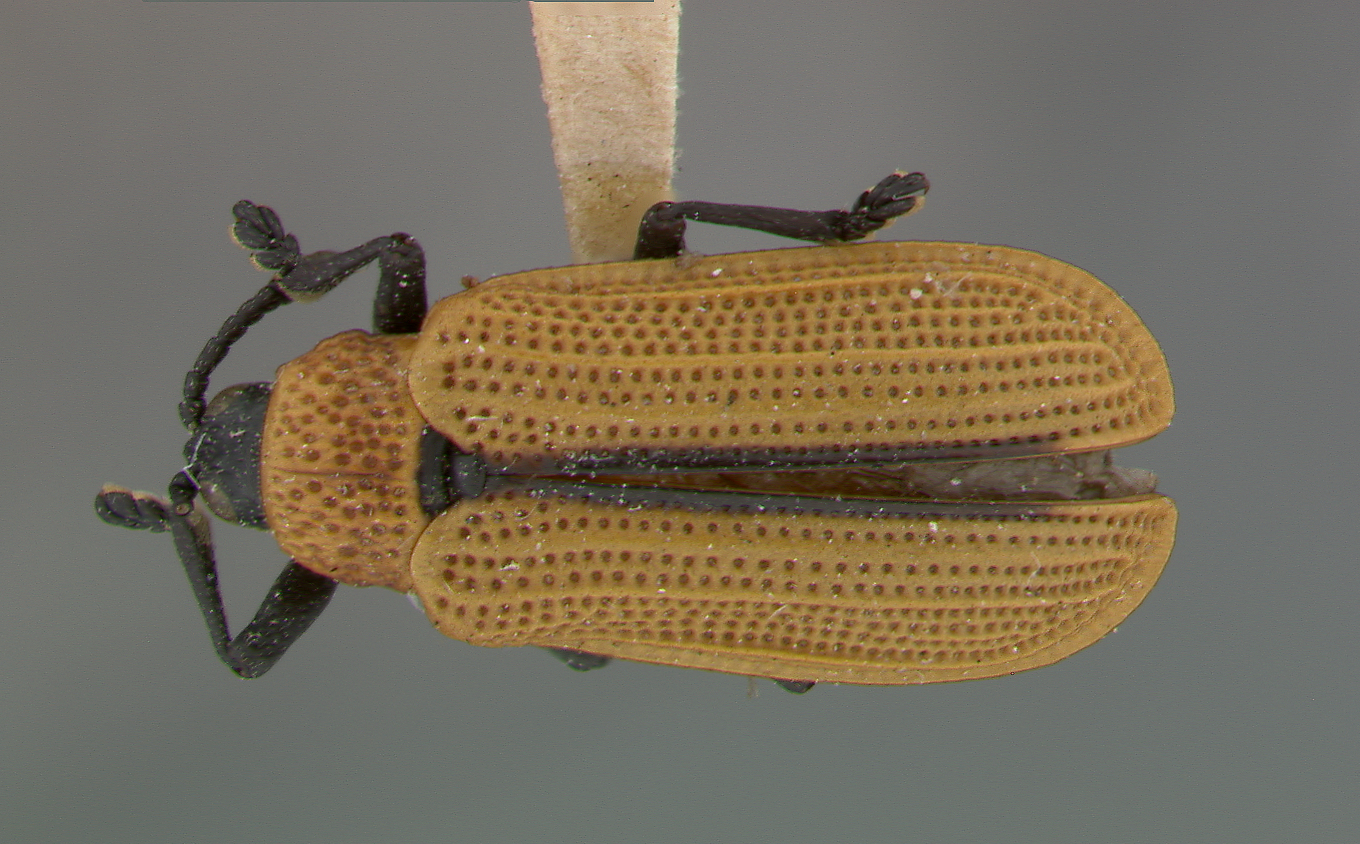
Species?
Odontota horni
